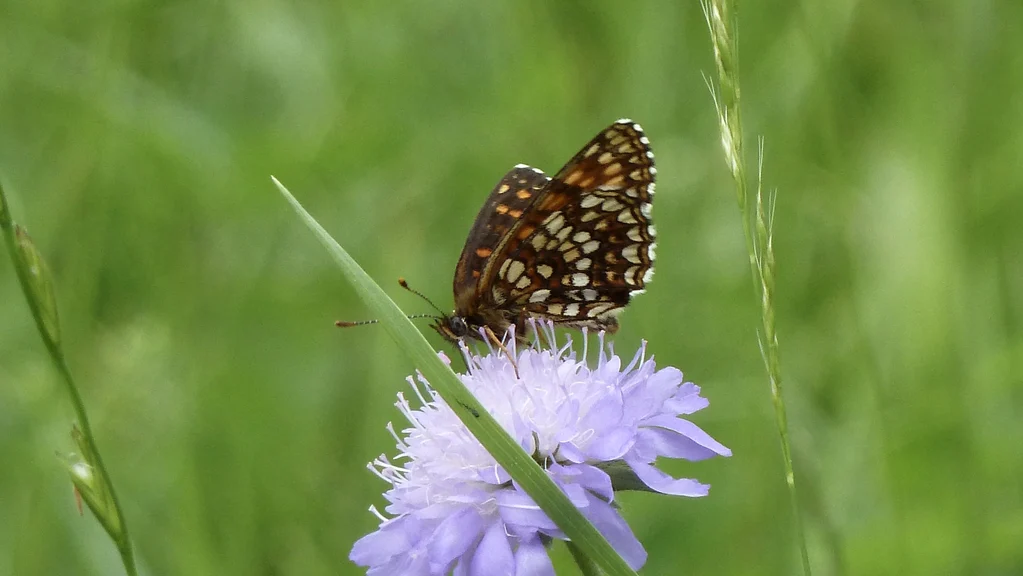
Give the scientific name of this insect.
Melitaea diamina
